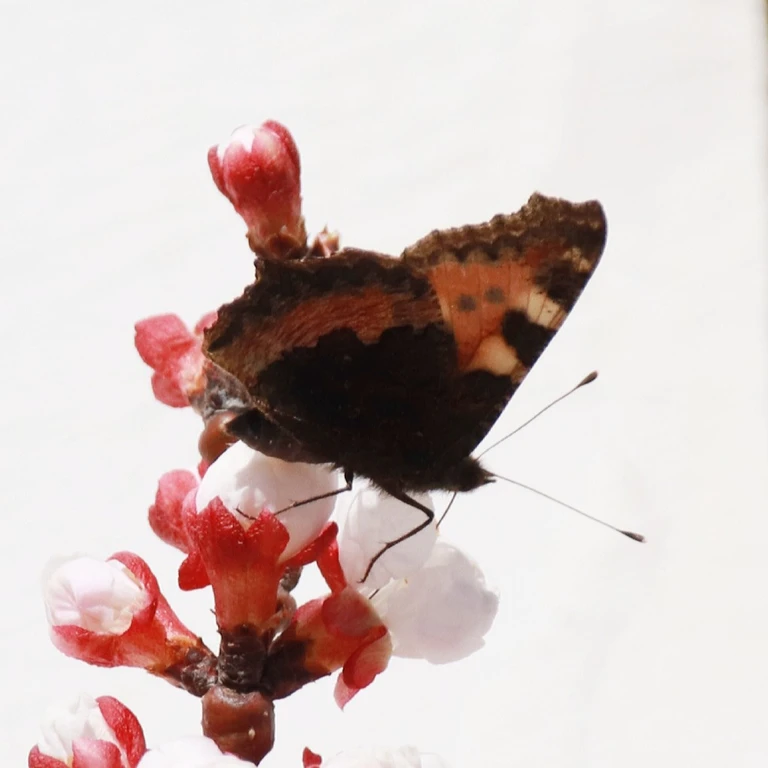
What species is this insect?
Aglais urticae
